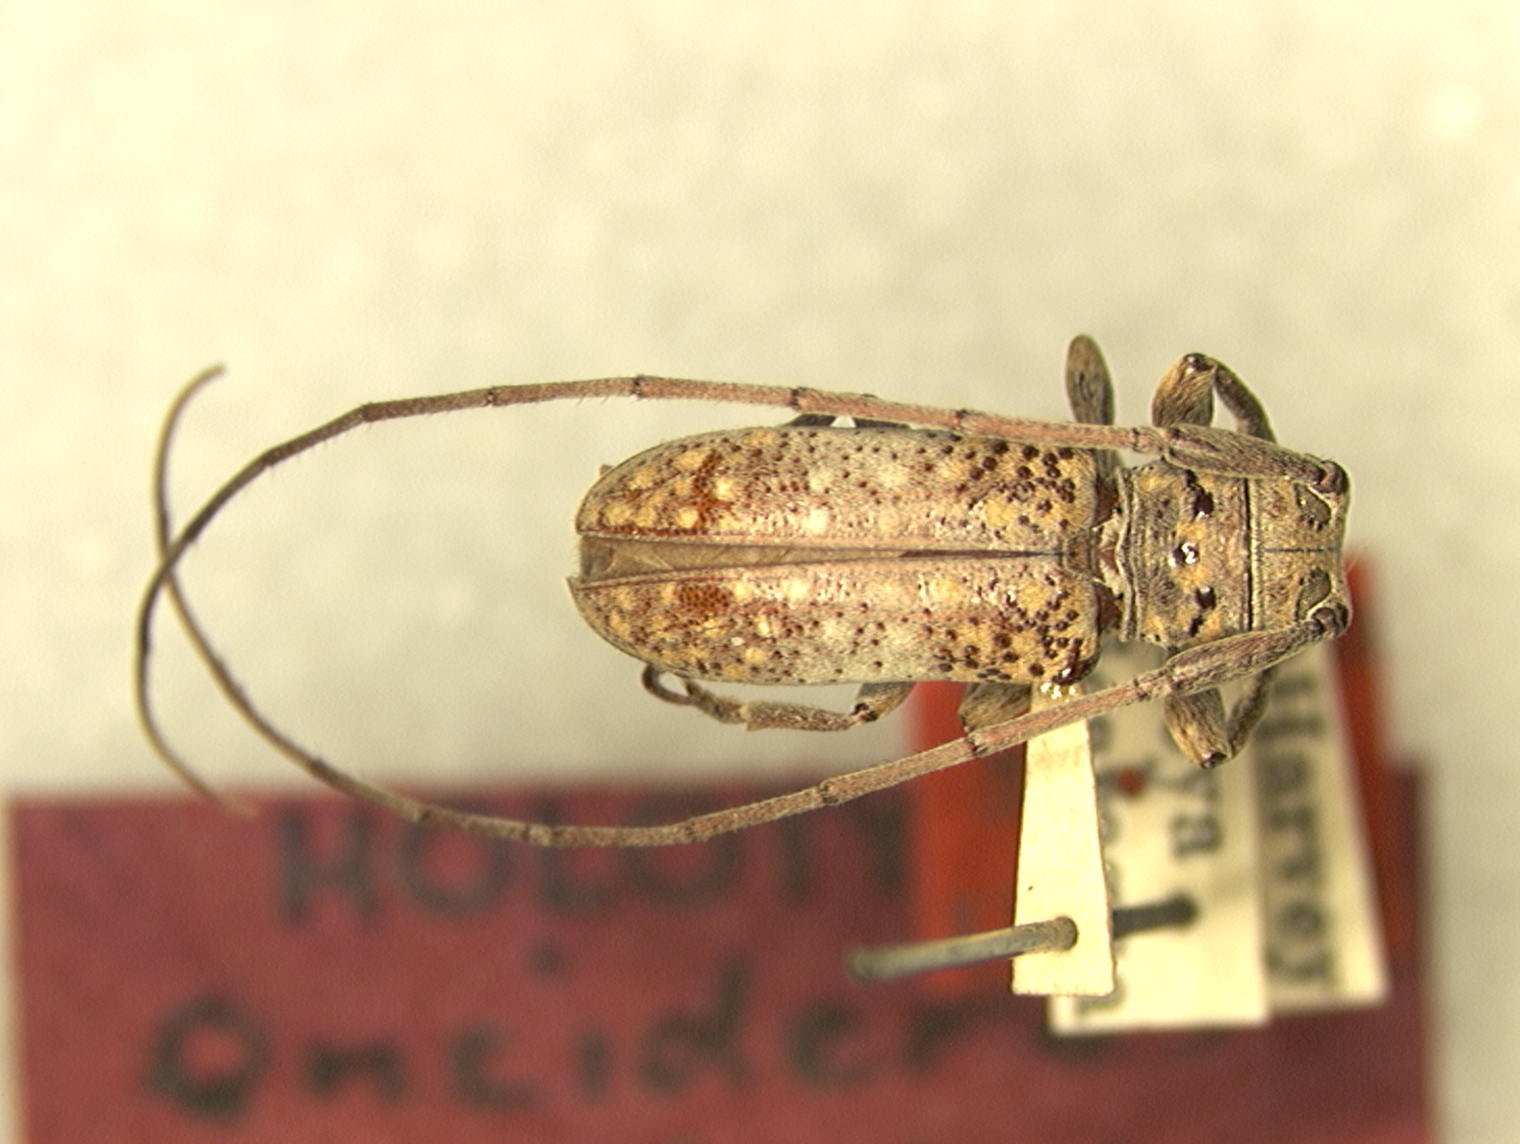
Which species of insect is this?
Oncideres punctata
